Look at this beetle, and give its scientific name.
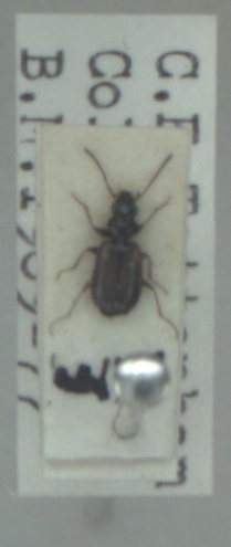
Syntomus obscuroguttatus
